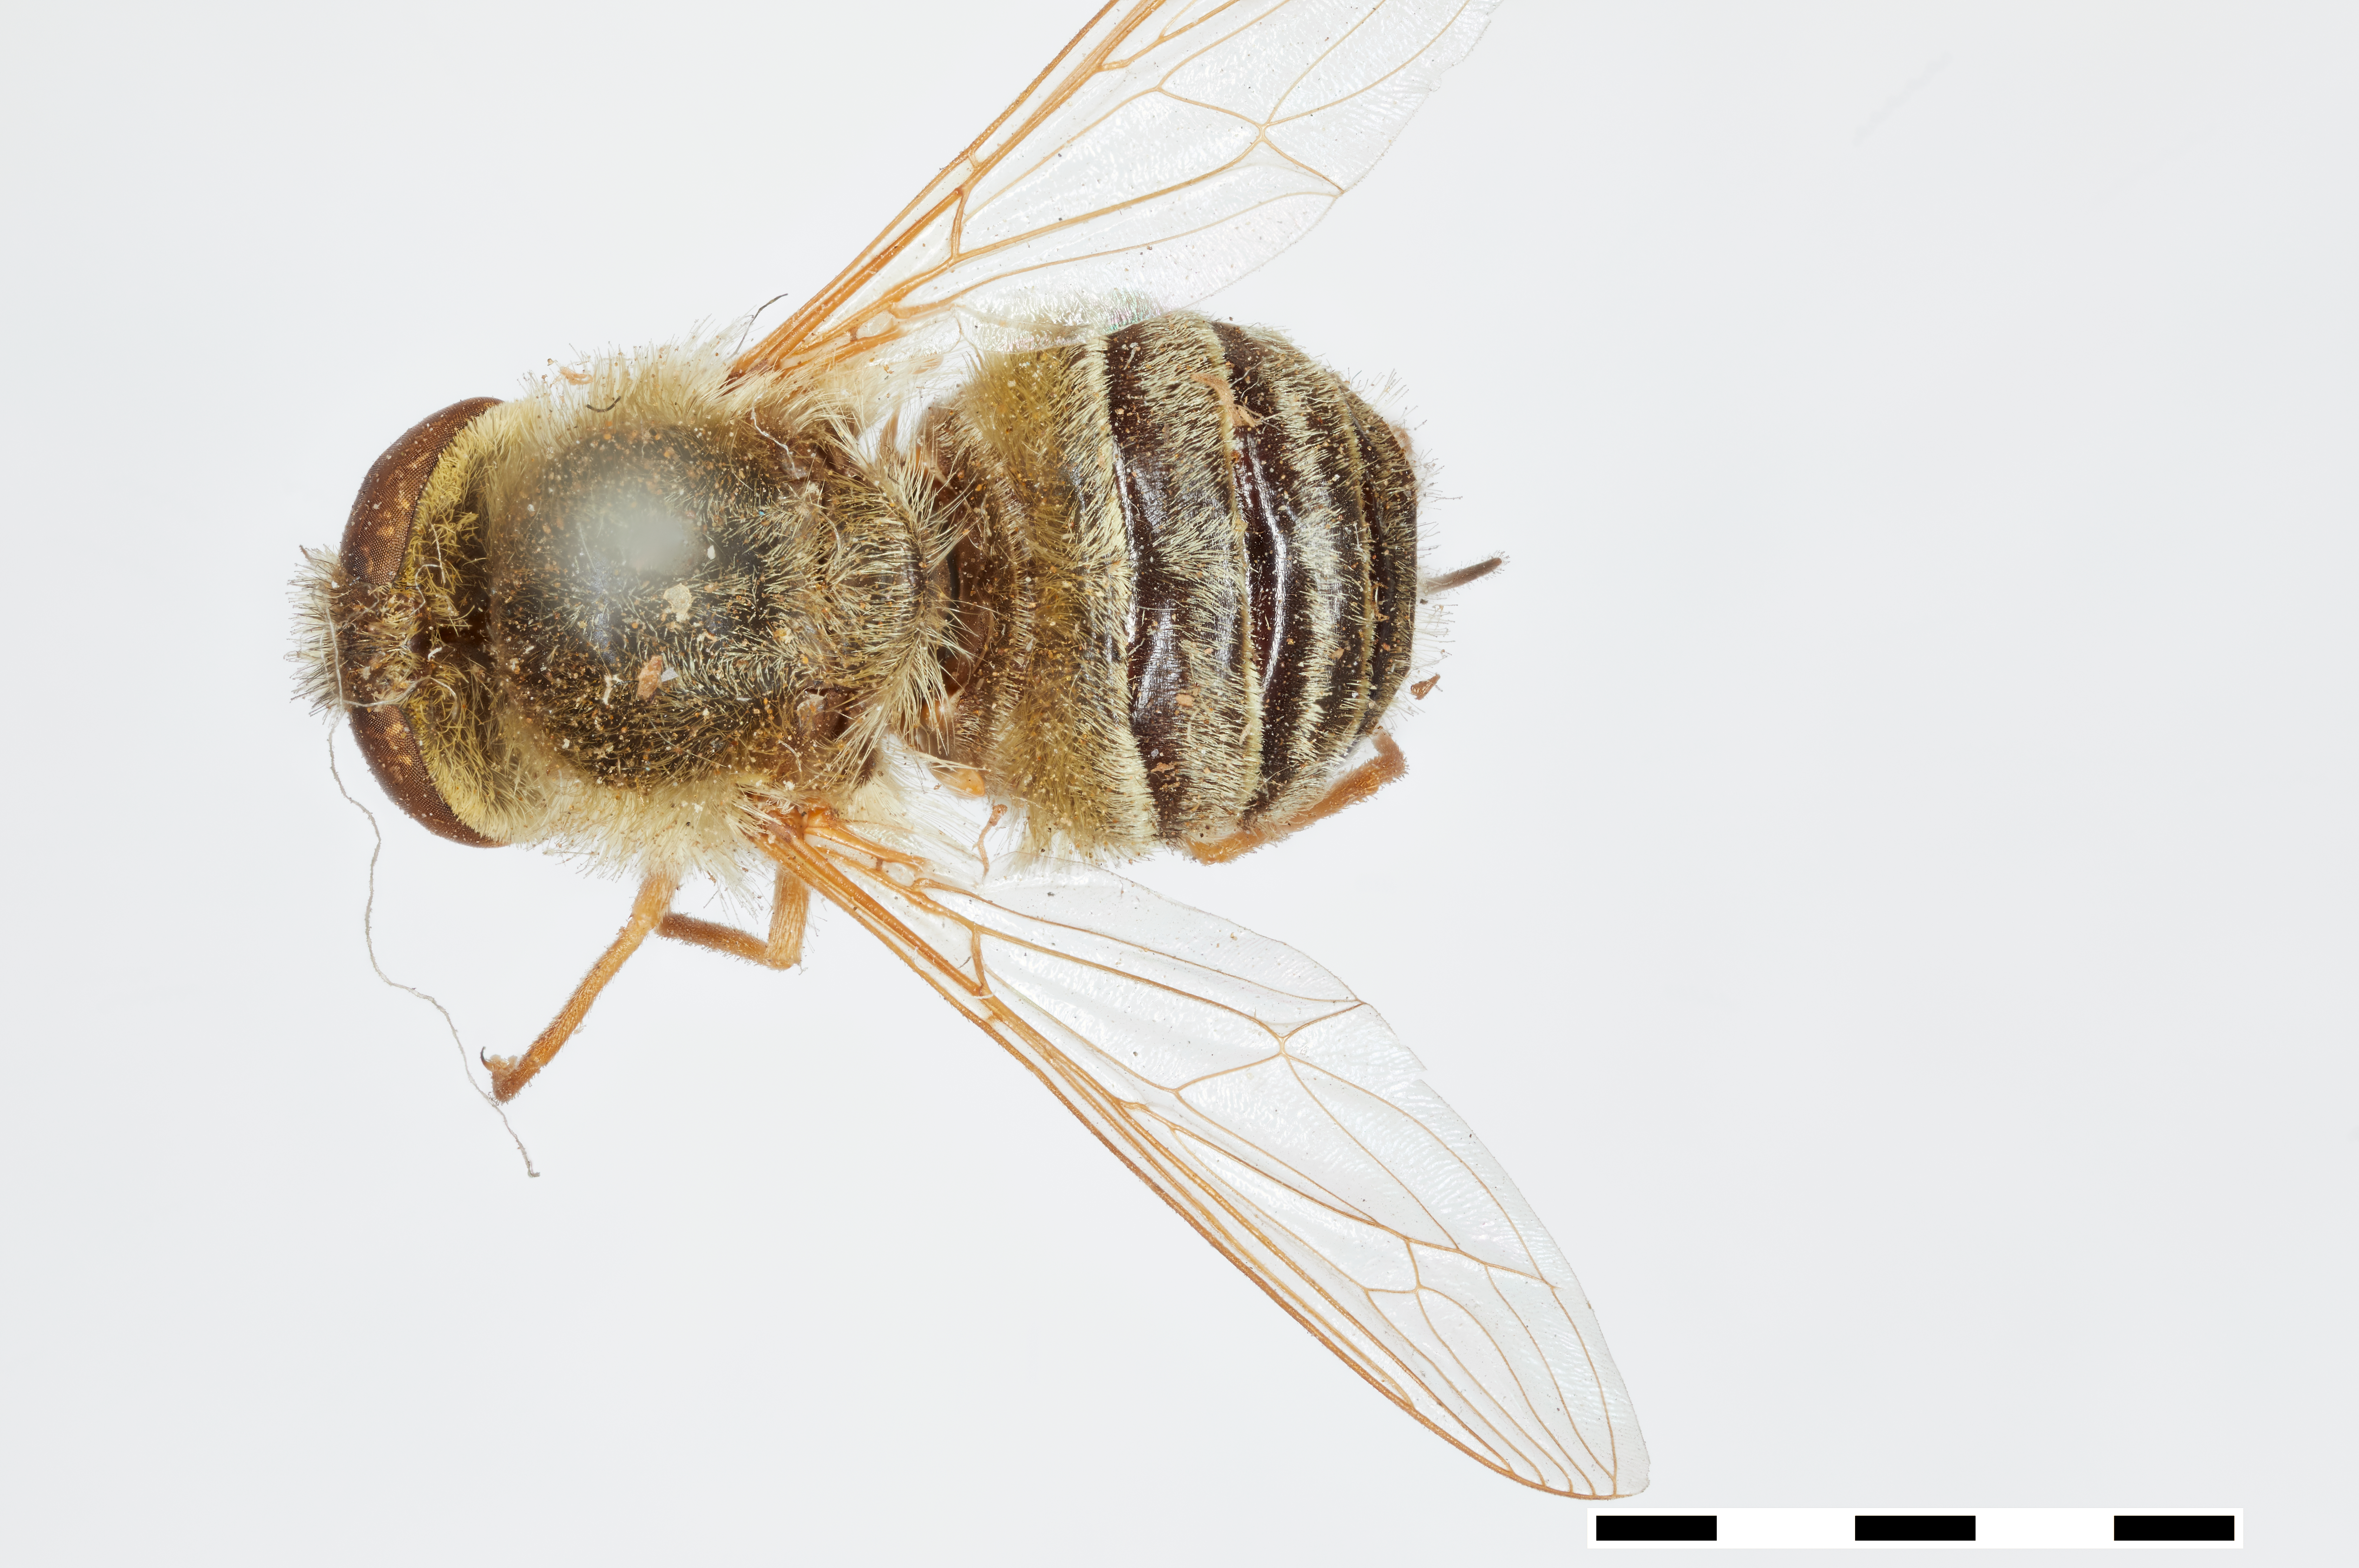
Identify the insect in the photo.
Rhynchocephala subnitens
